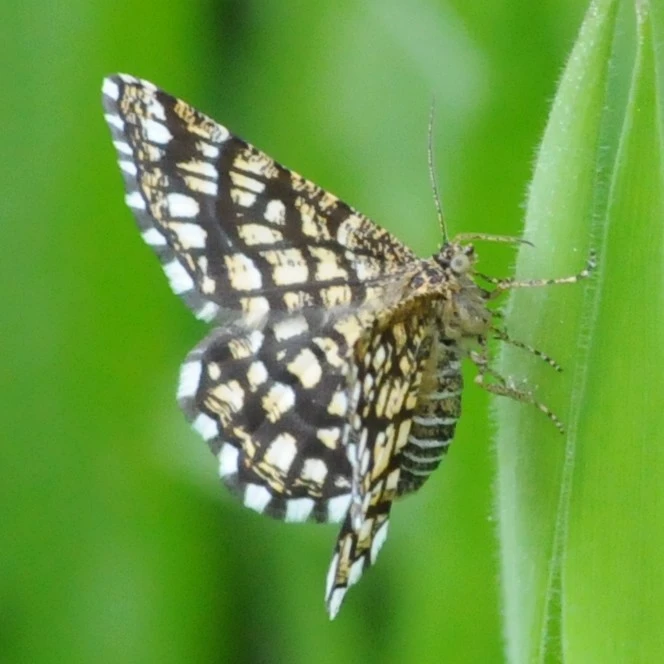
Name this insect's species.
Chiasmia clathrata
